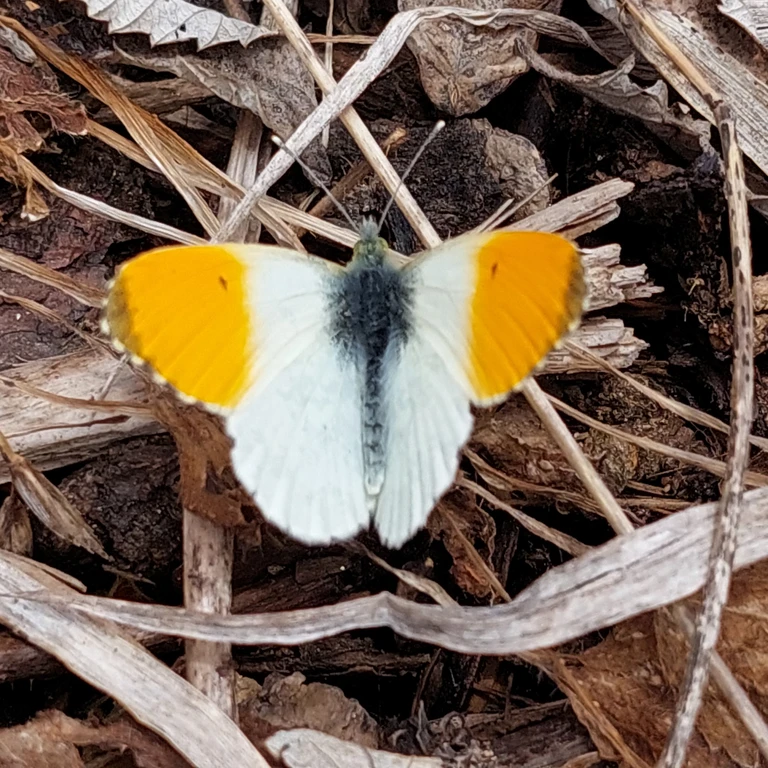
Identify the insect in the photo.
Anthocharis cardamines
